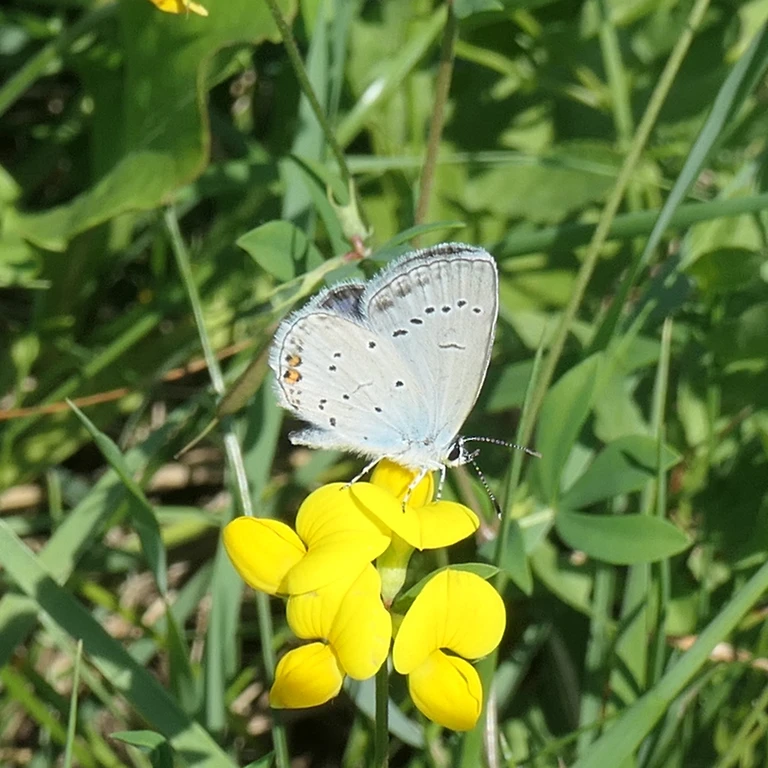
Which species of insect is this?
Cupido argiades (also Elkalyce argiades)
